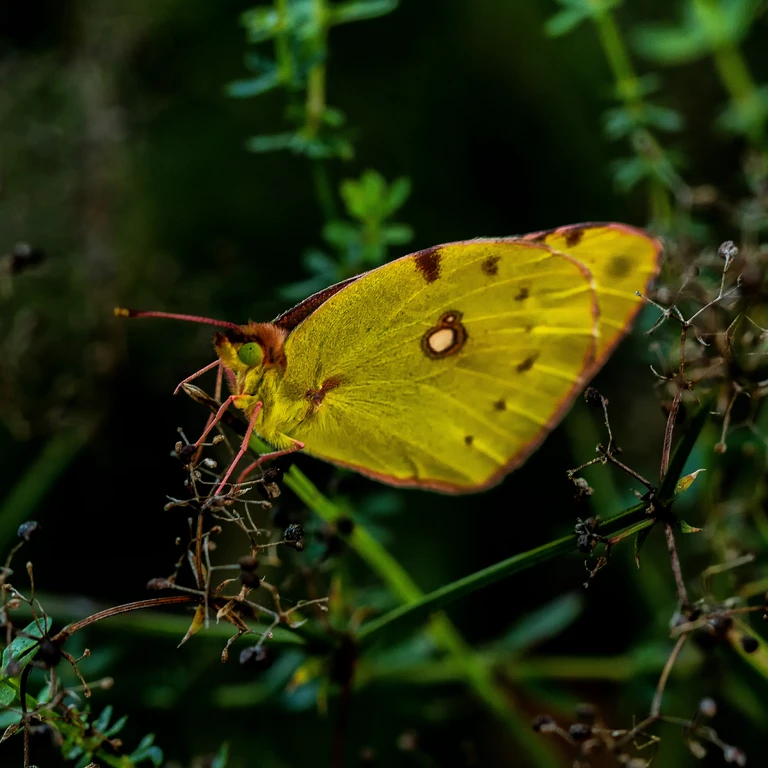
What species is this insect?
Colias croceus
